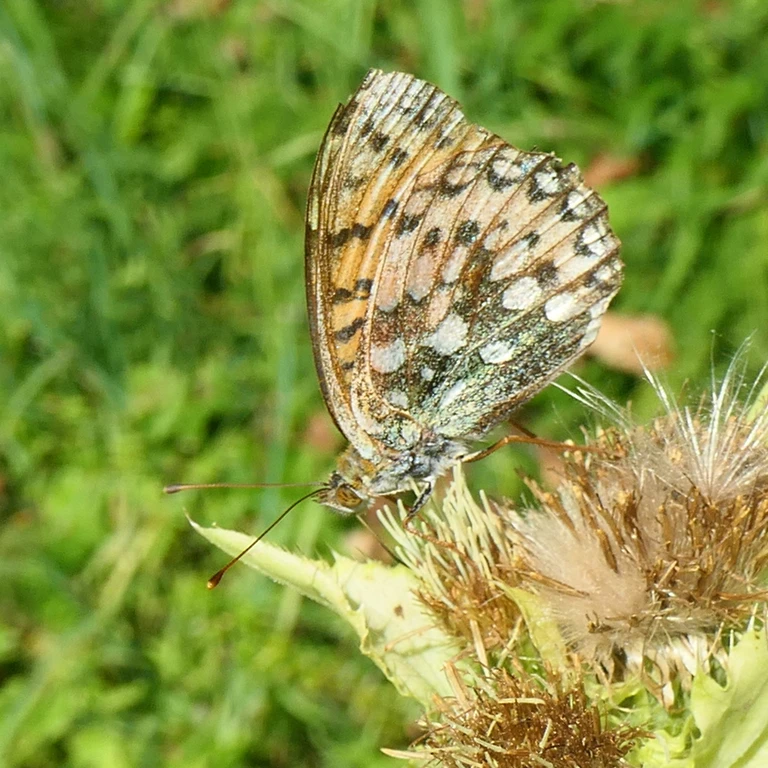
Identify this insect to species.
Speyeria aglaja
